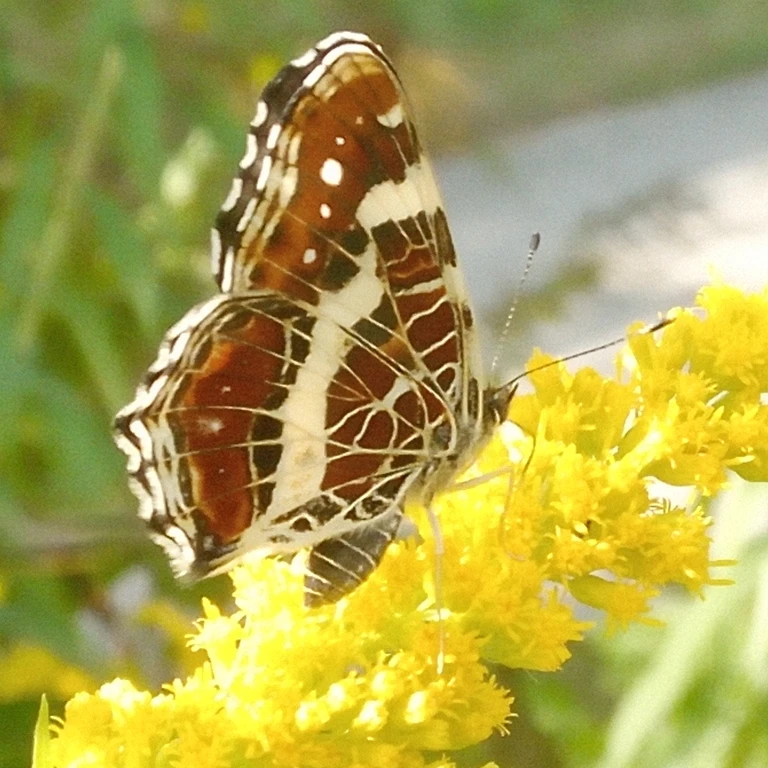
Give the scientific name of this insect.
Araschnia levana
